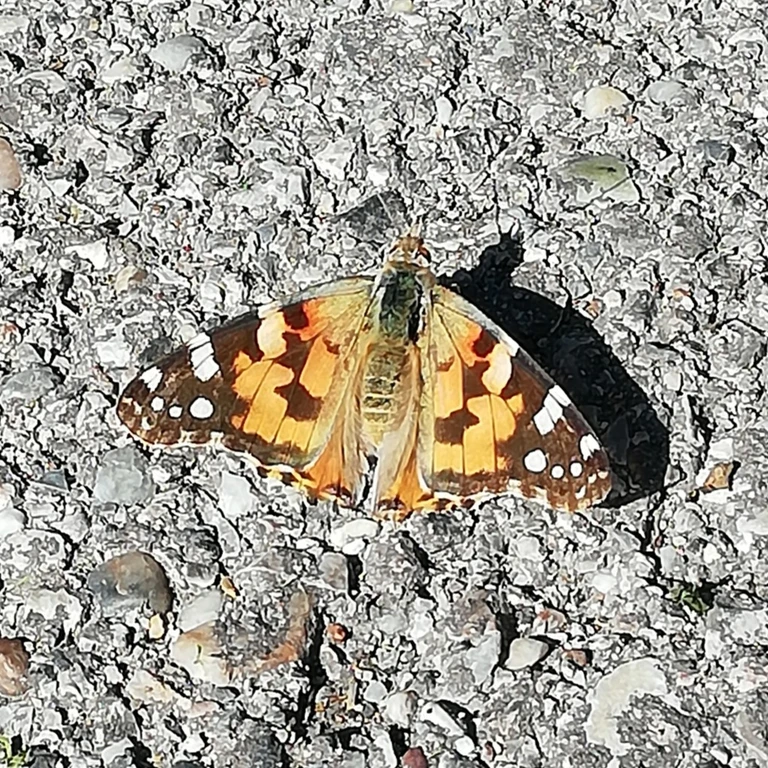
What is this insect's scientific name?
Vanessa cardui
